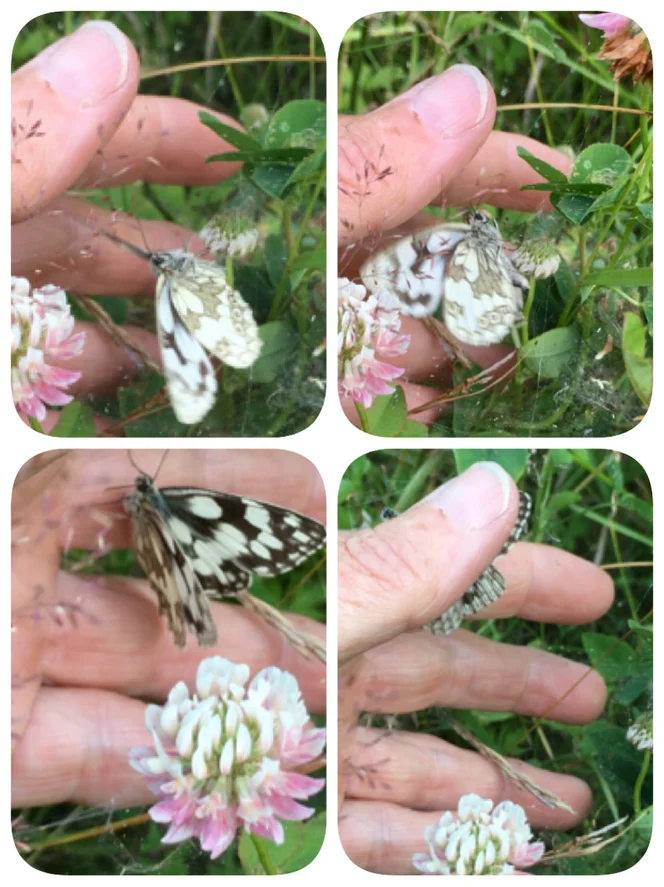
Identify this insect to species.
Melanargia galathea
